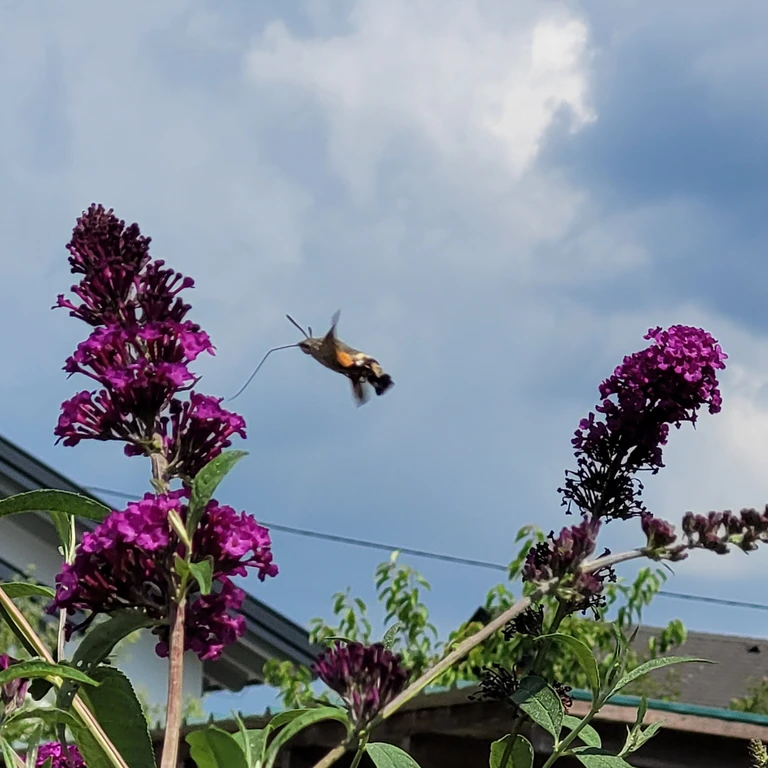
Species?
Macroglossum stellatarum
